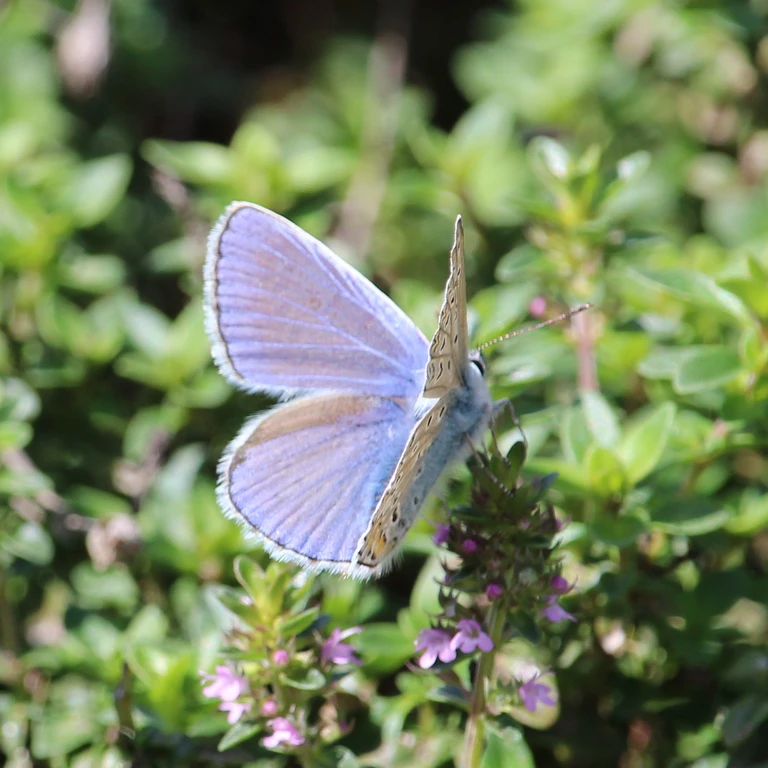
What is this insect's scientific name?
Polyommatus icarus
